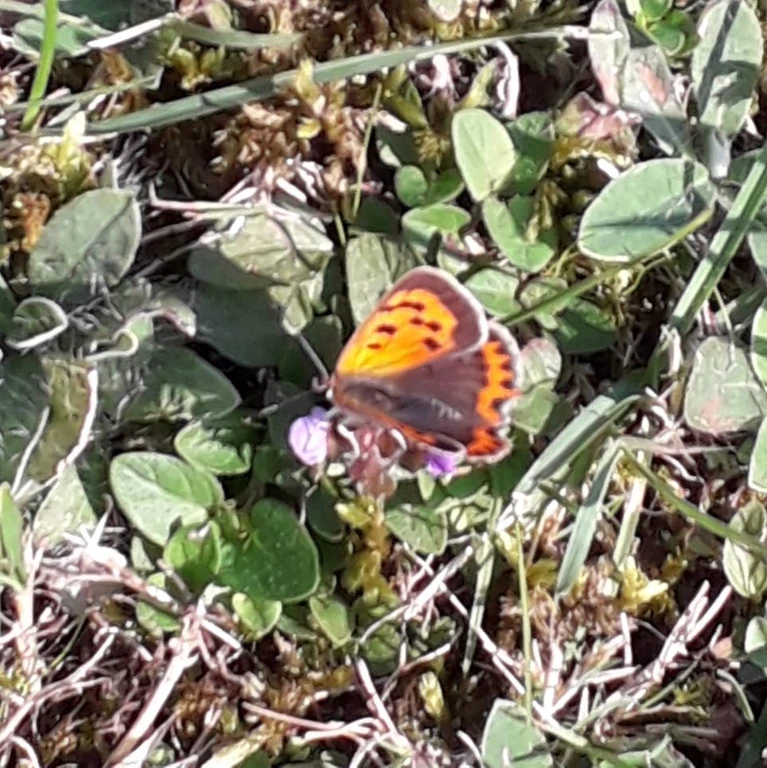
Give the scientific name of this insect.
Lycaena phlaeas
